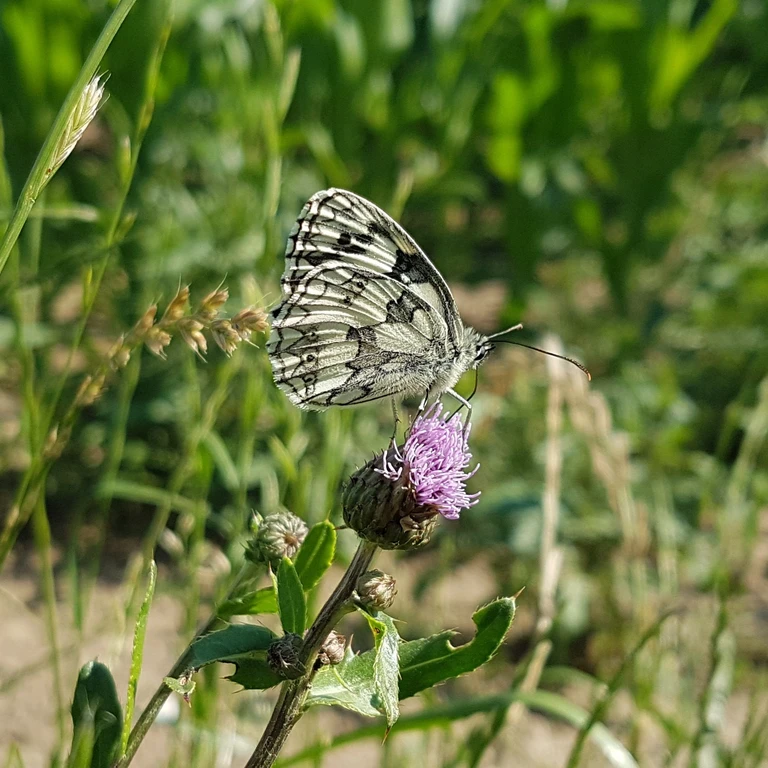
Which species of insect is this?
Melanargia galathea
